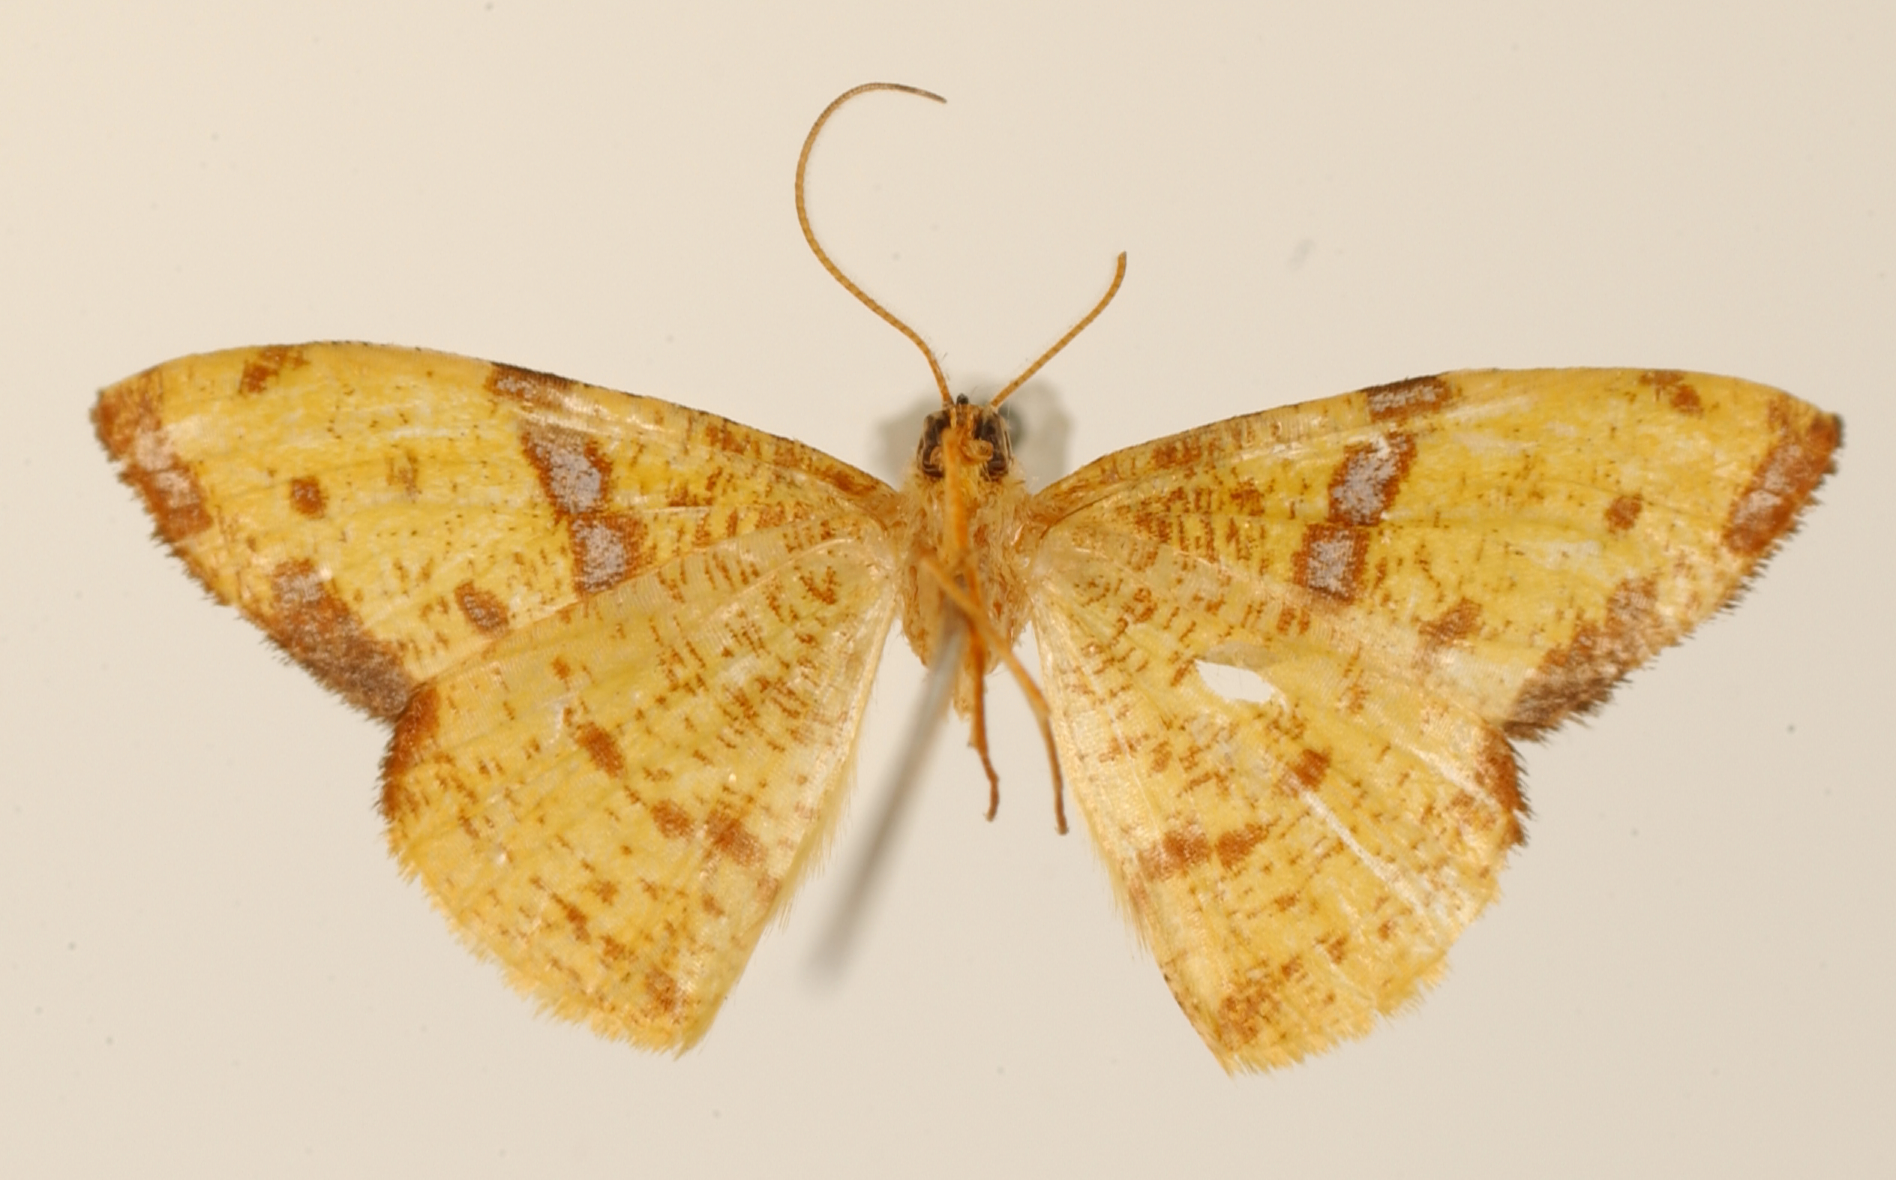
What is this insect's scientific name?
Pyrinia selecta
